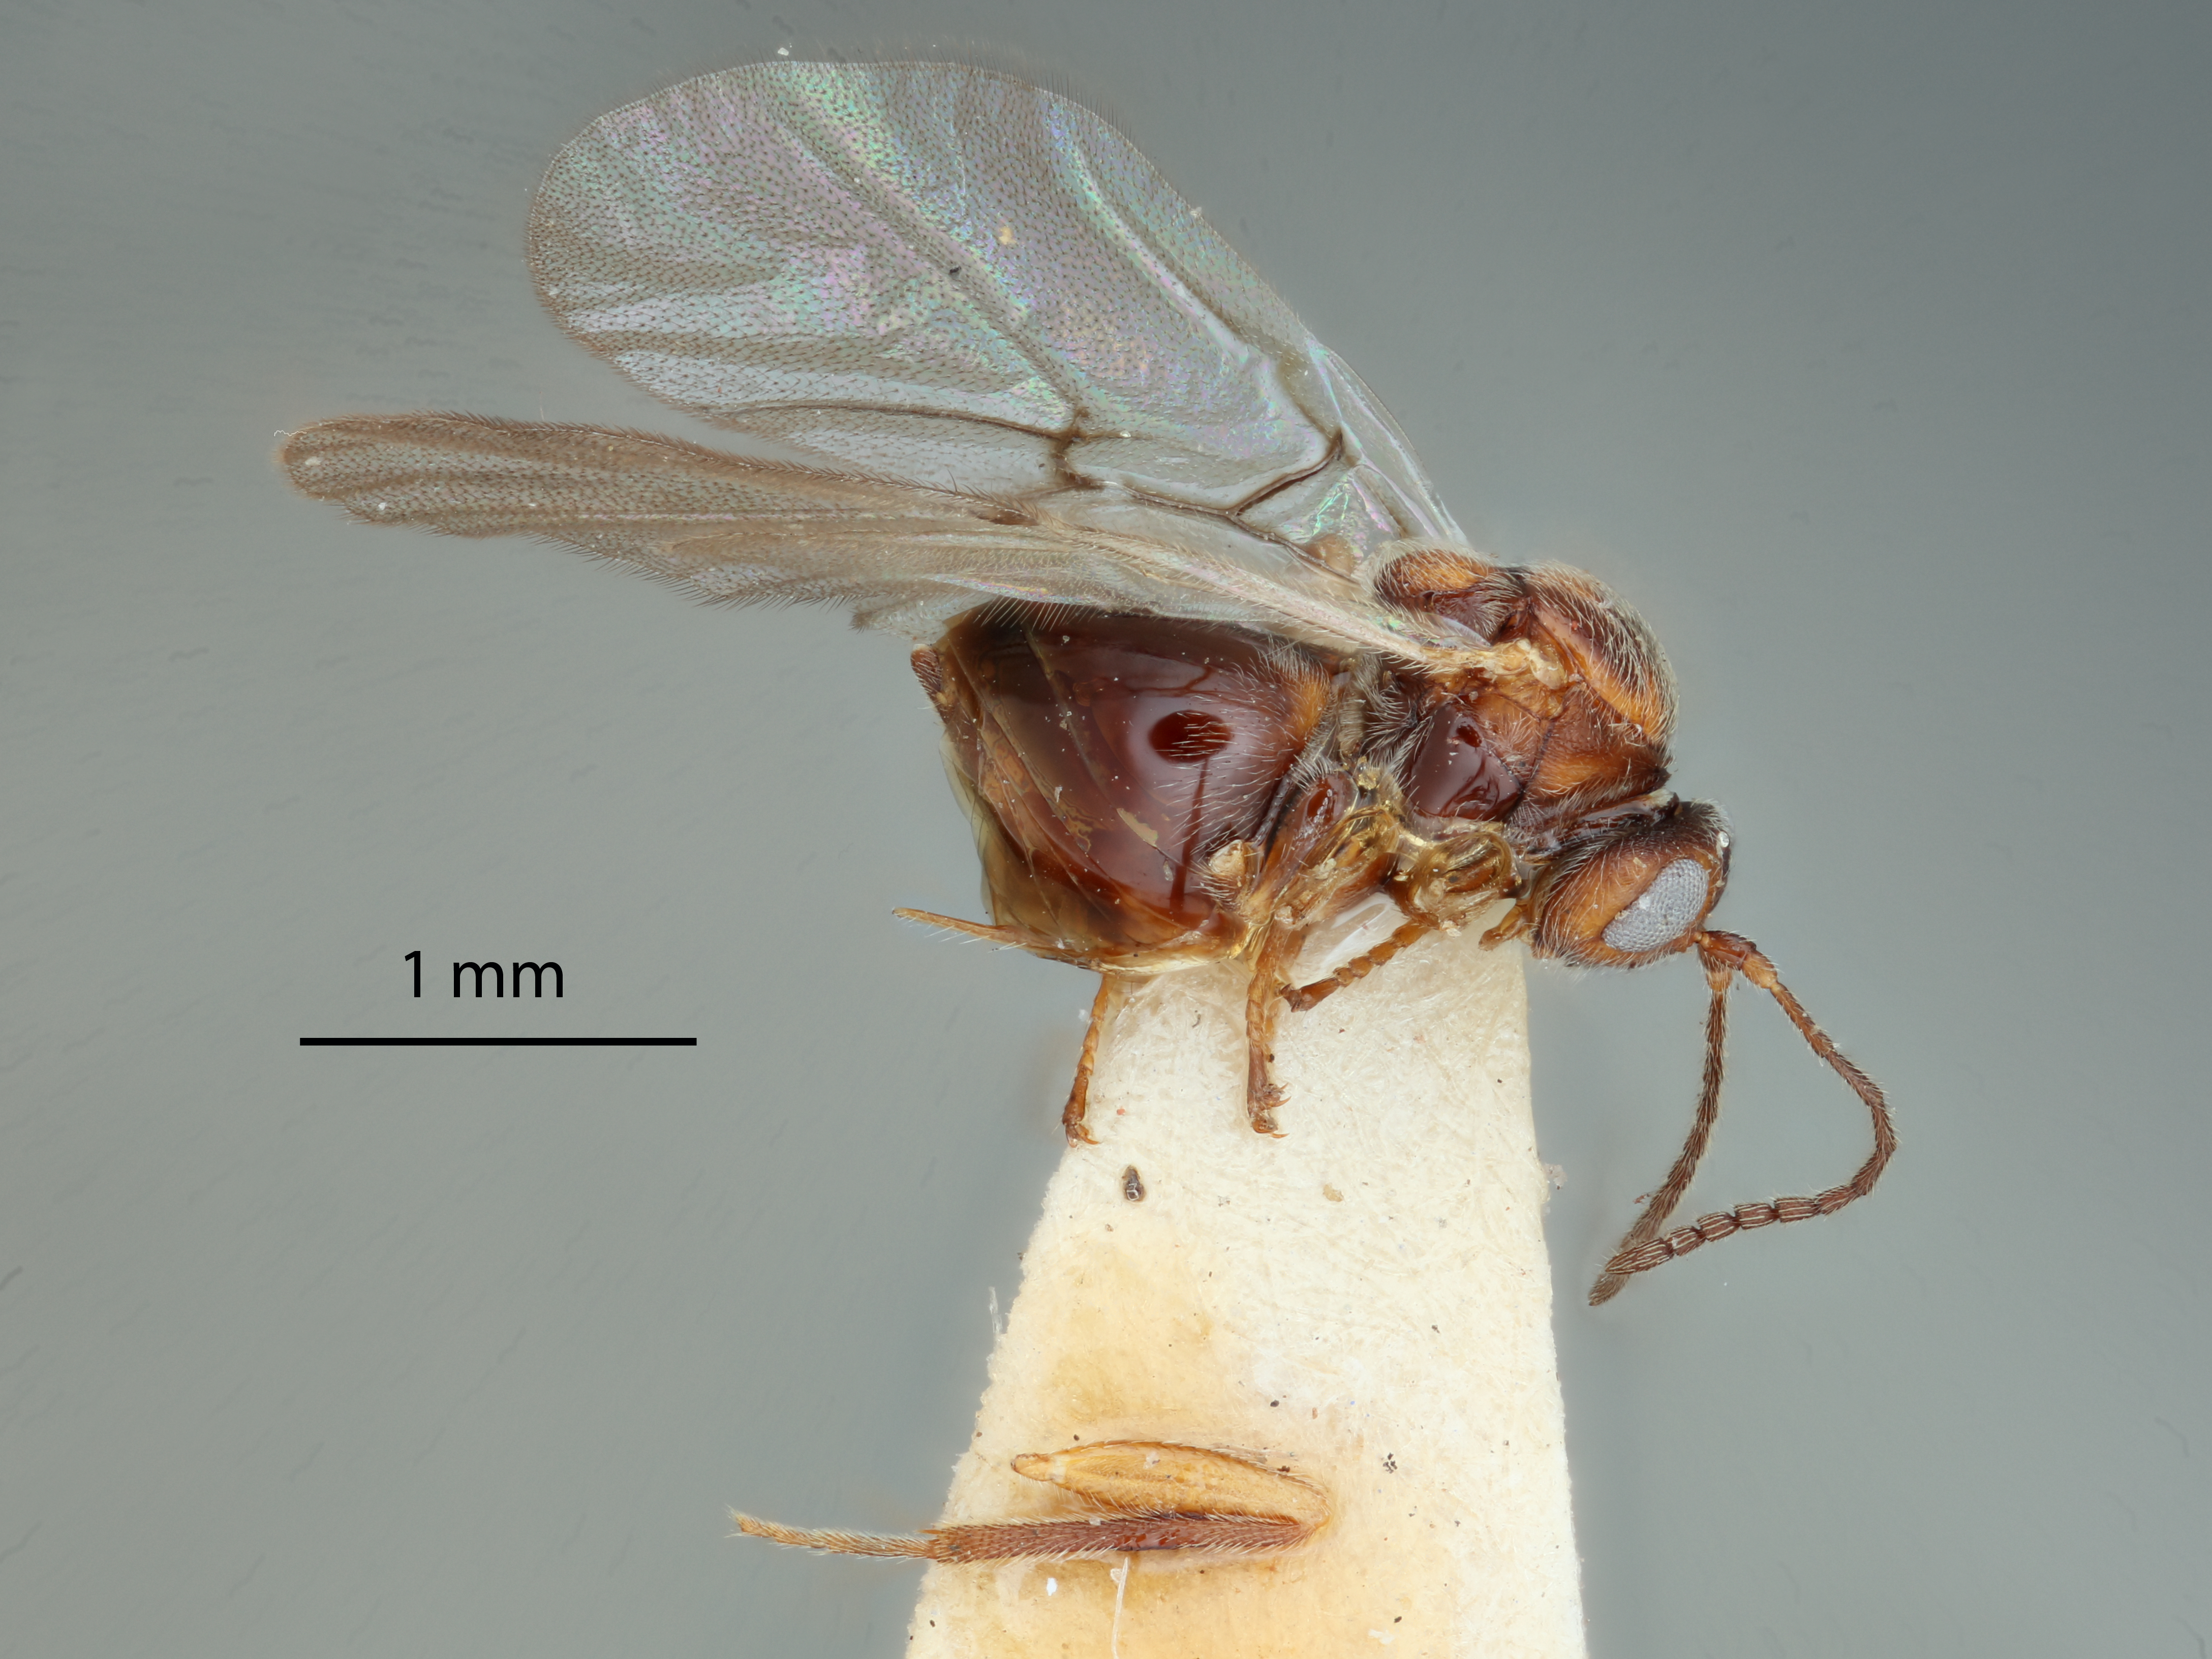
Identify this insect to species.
Trichoteras rotundula
